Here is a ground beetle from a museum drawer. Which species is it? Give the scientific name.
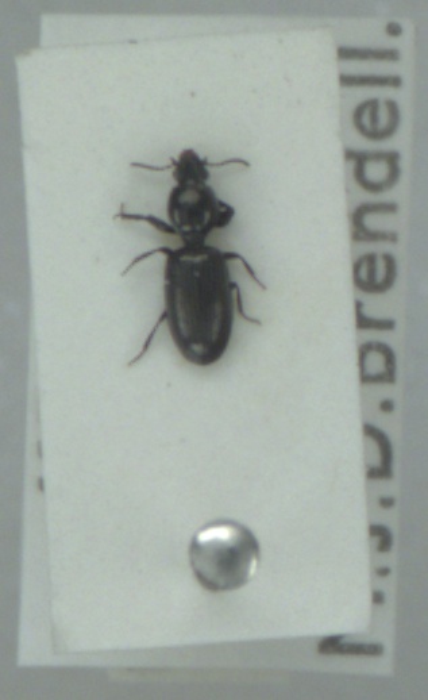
Dyschirius politus
